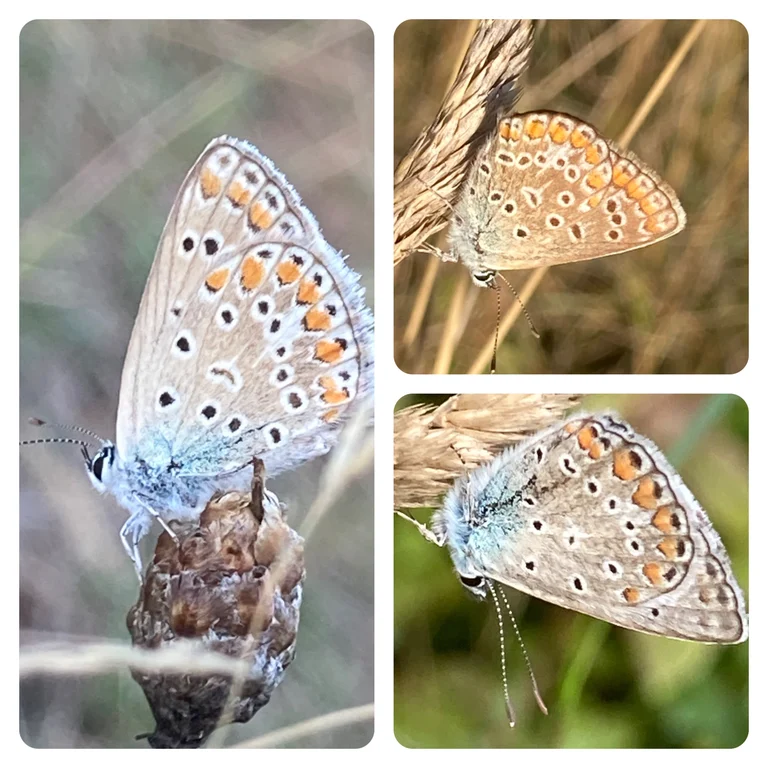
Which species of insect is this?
Polyommatus icarus
